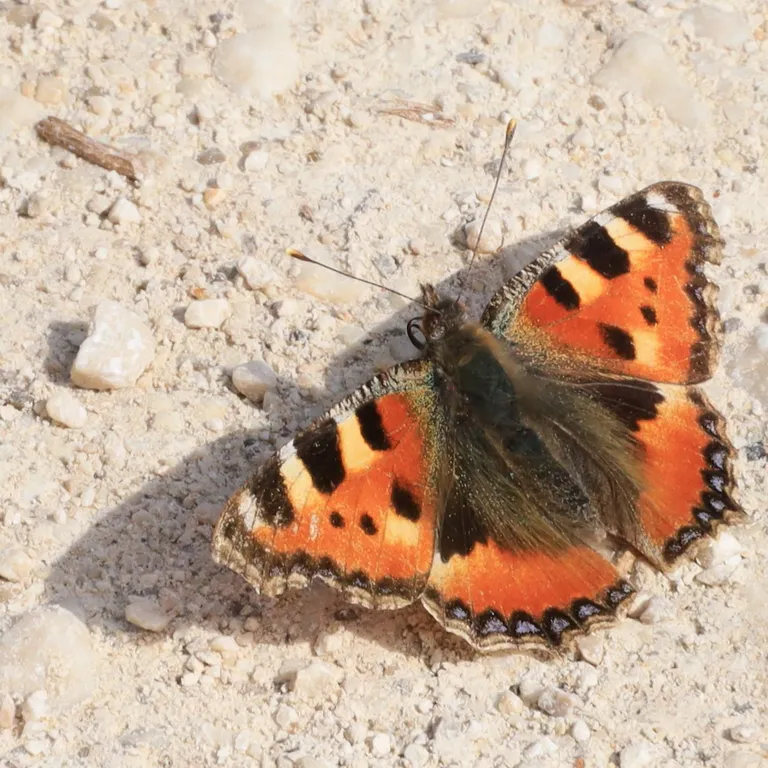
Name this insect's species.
Aglais urticae
